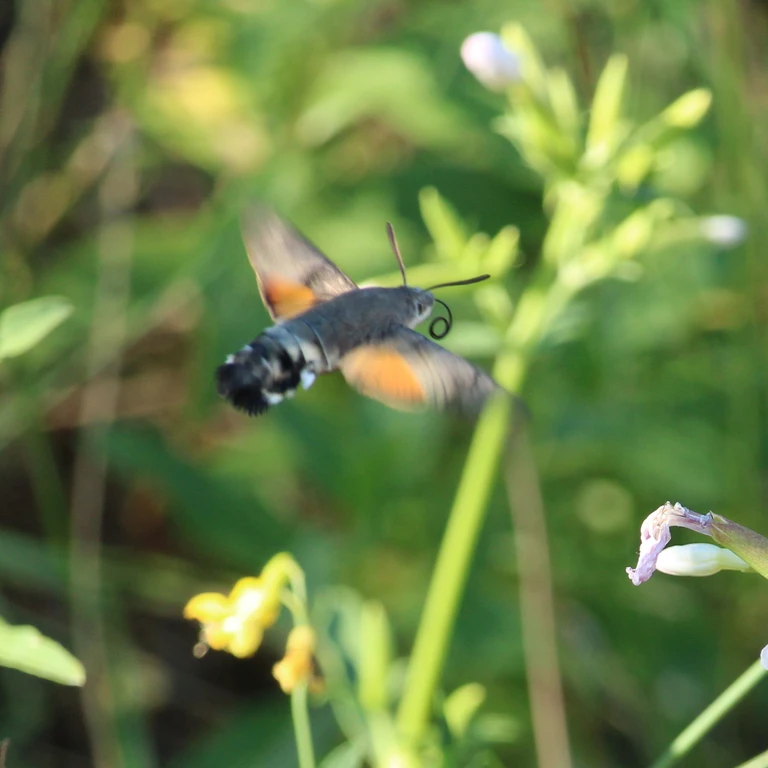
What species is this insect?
Macroglossum stellatarum
